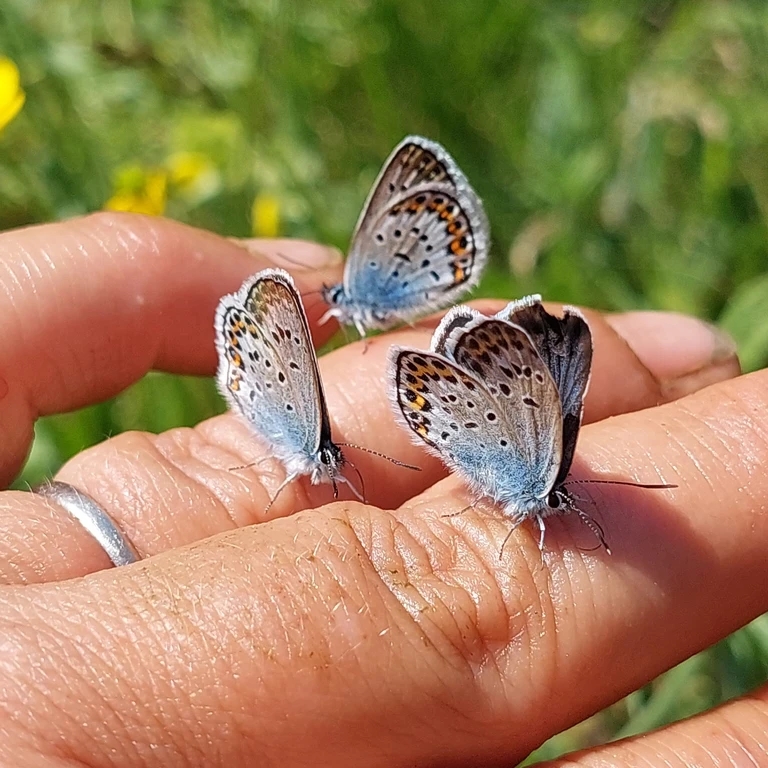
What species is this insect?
Plebejus argus
